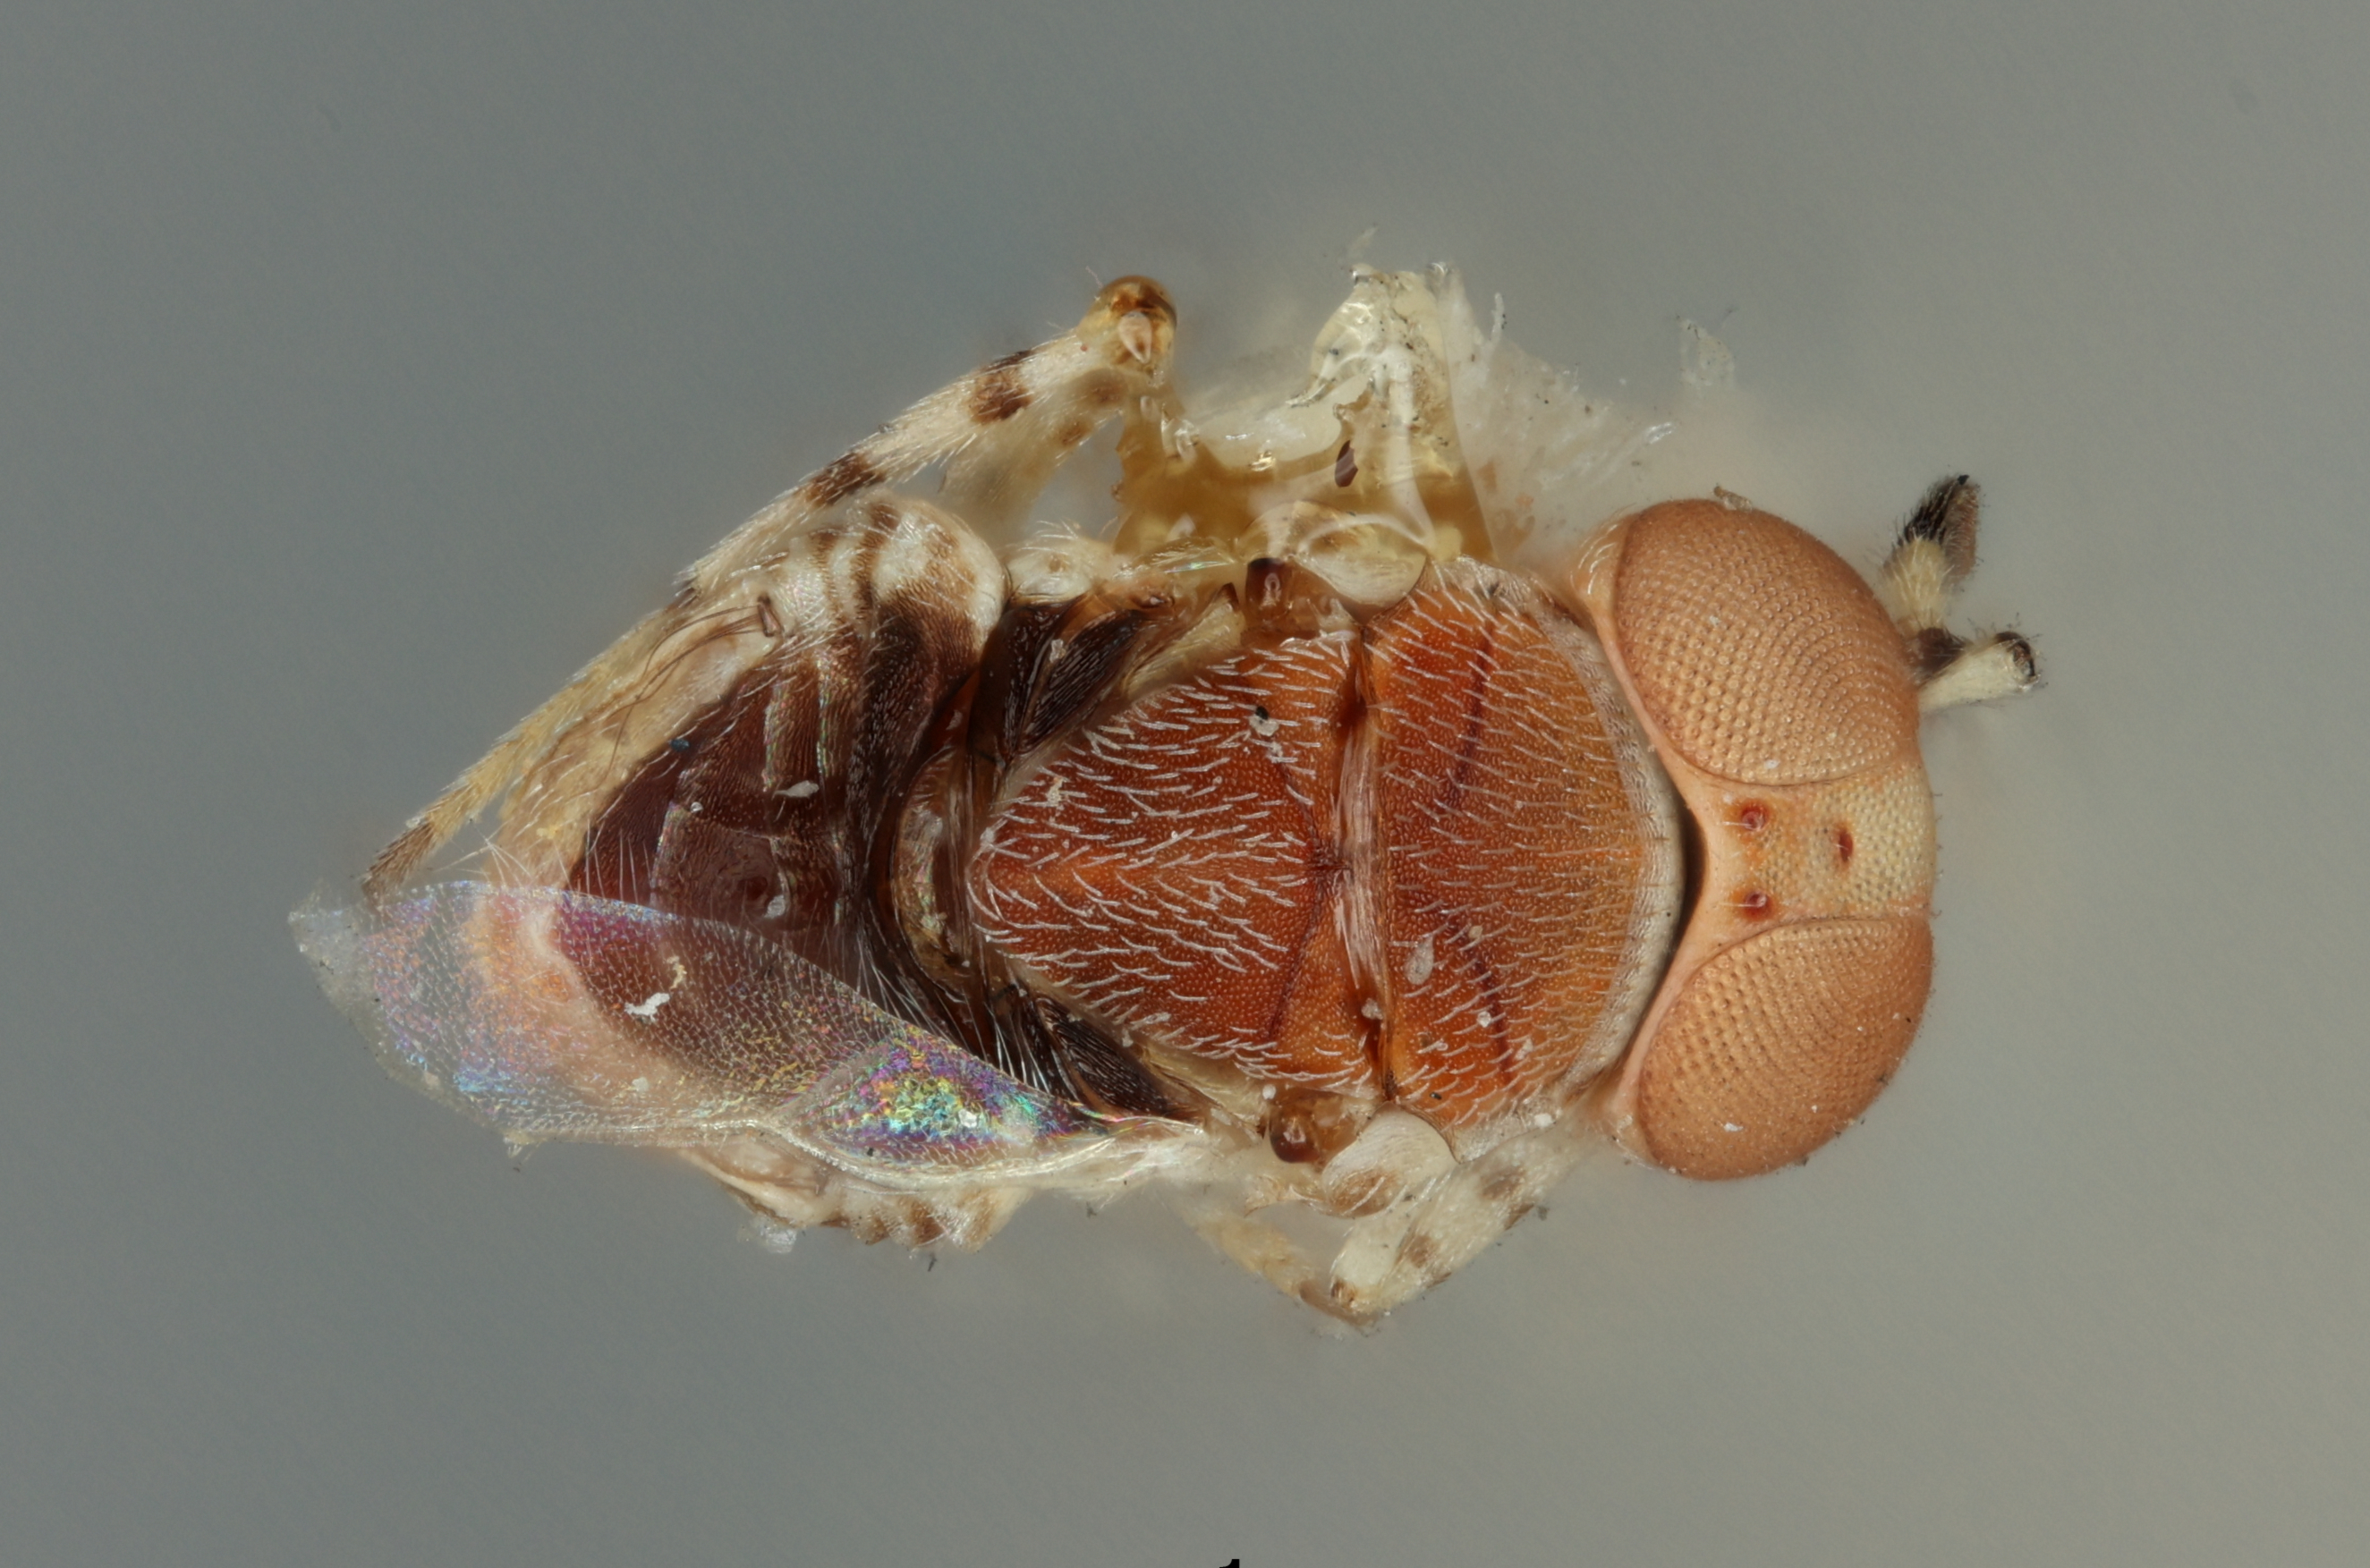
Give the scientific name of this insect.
Aphycus schwarzi
